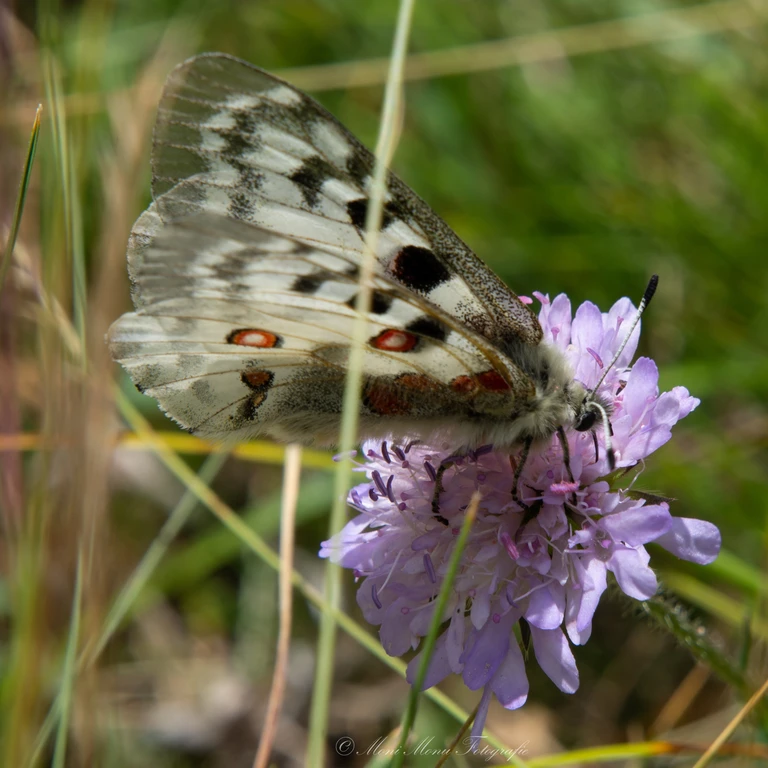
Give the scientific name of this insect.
Parnassius apollo
